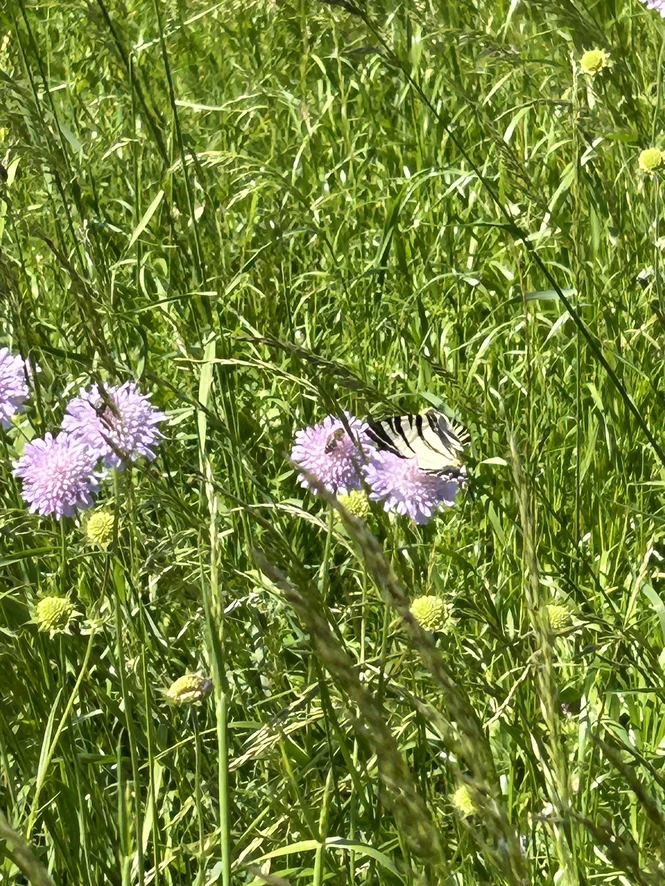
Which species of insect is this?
Iphiclides podalirius
